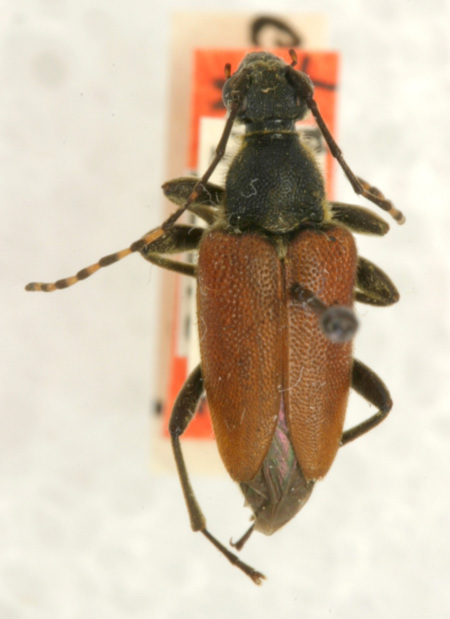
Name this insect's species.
Brachyleptura brevis
